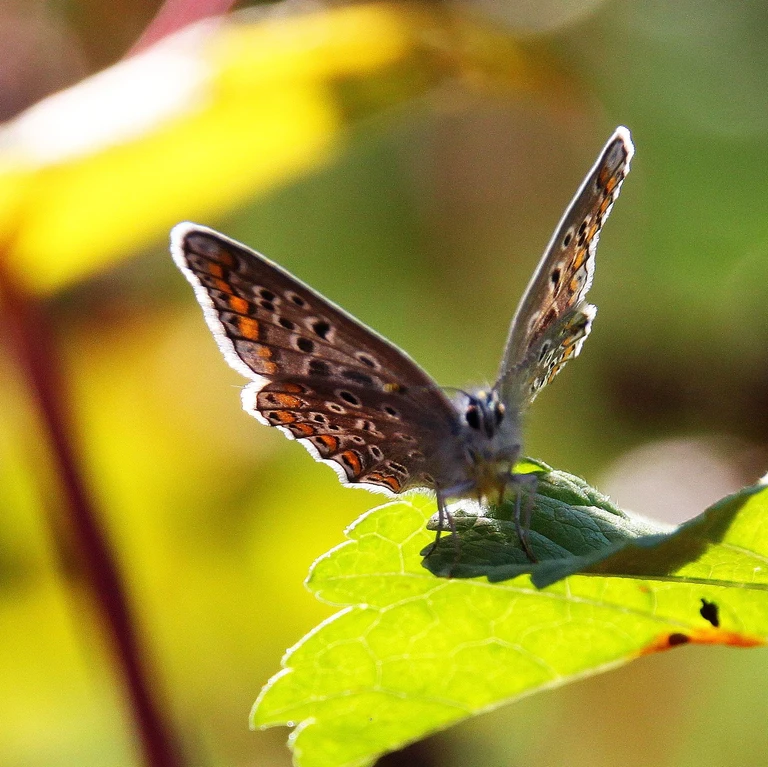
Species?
Polyommatus icarus
